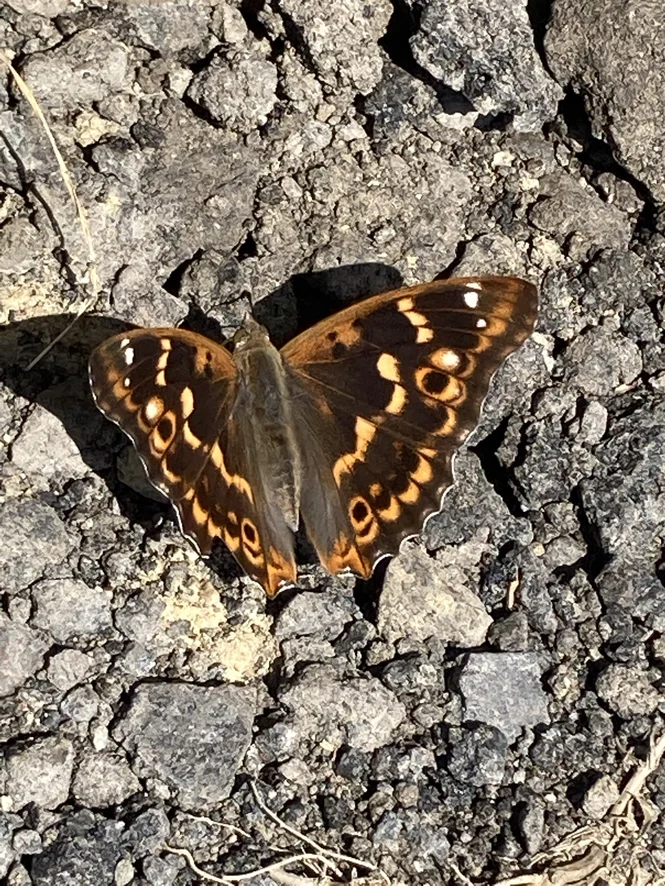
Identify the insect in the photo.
Apatura ilia
